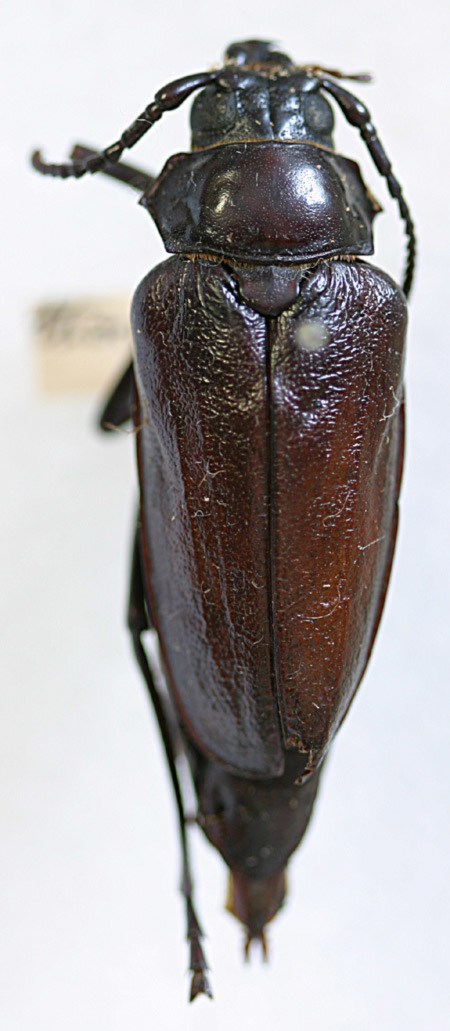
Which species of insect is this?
Prionus thoracicus (also Prionus fissicornis)
